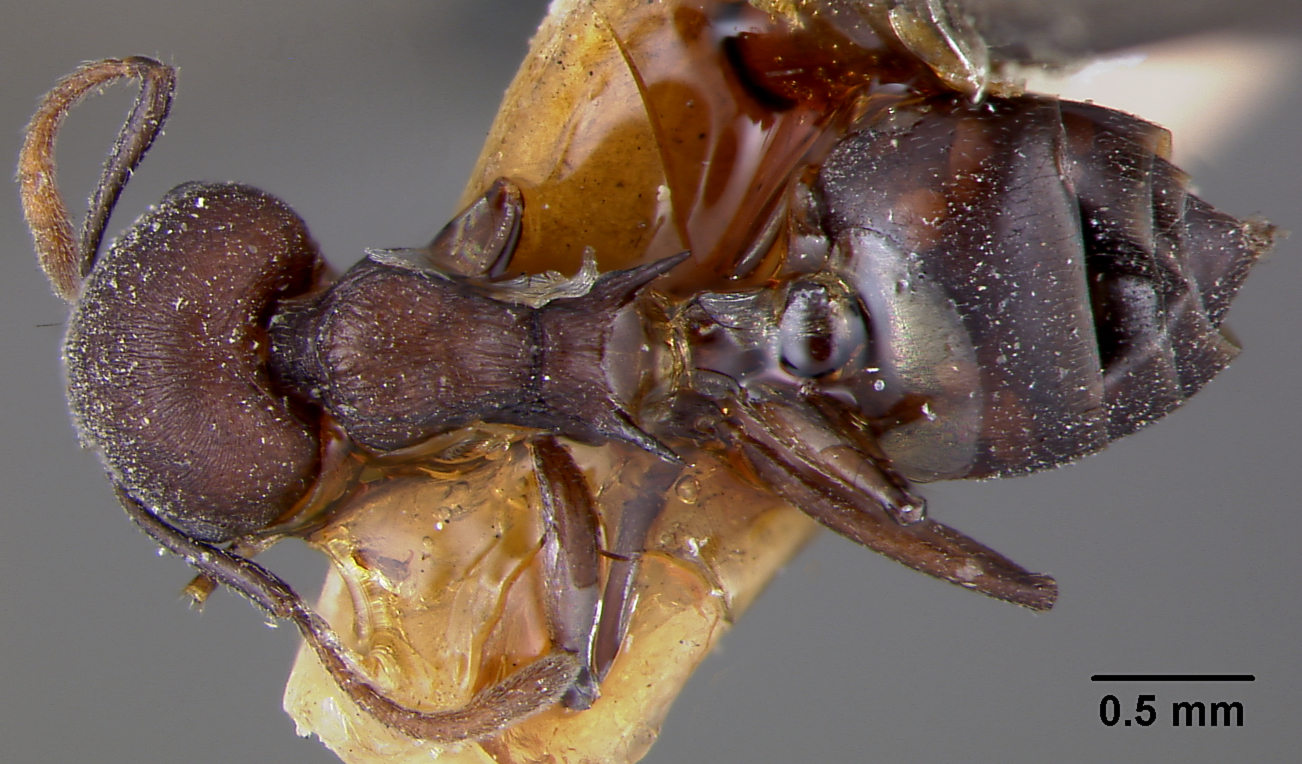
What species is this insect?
Crematogaster schencki
